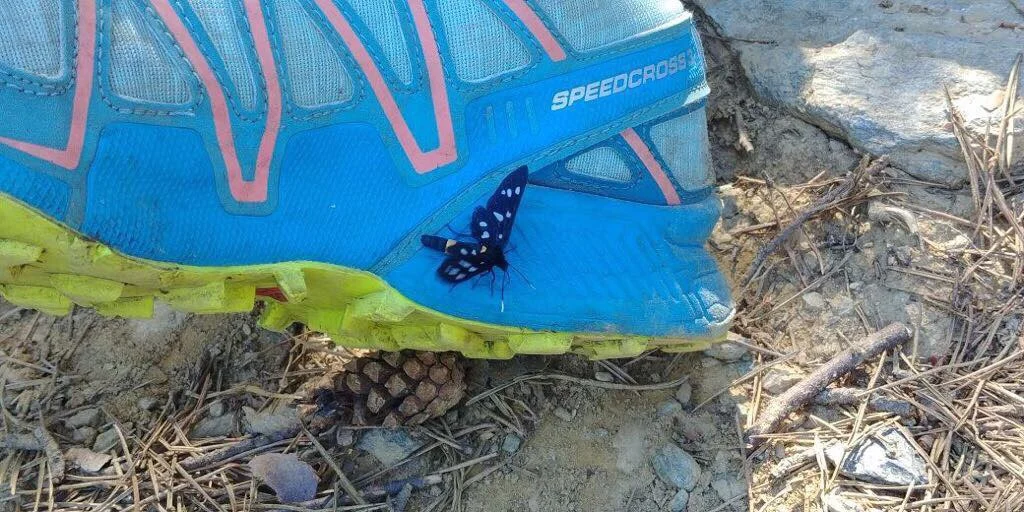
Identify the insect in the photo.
Amata phegea
